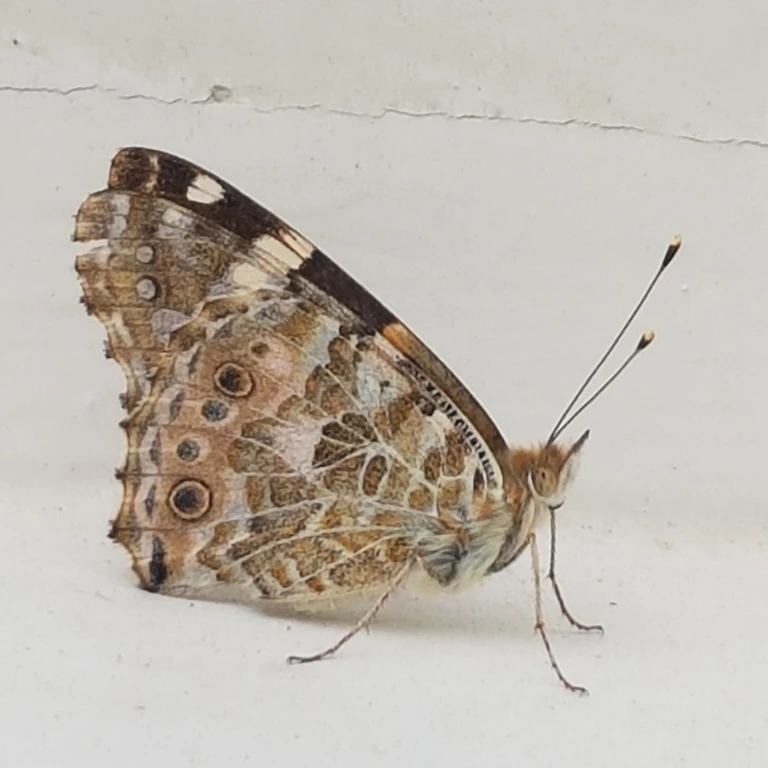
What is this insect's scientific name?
Vanessa cardui
